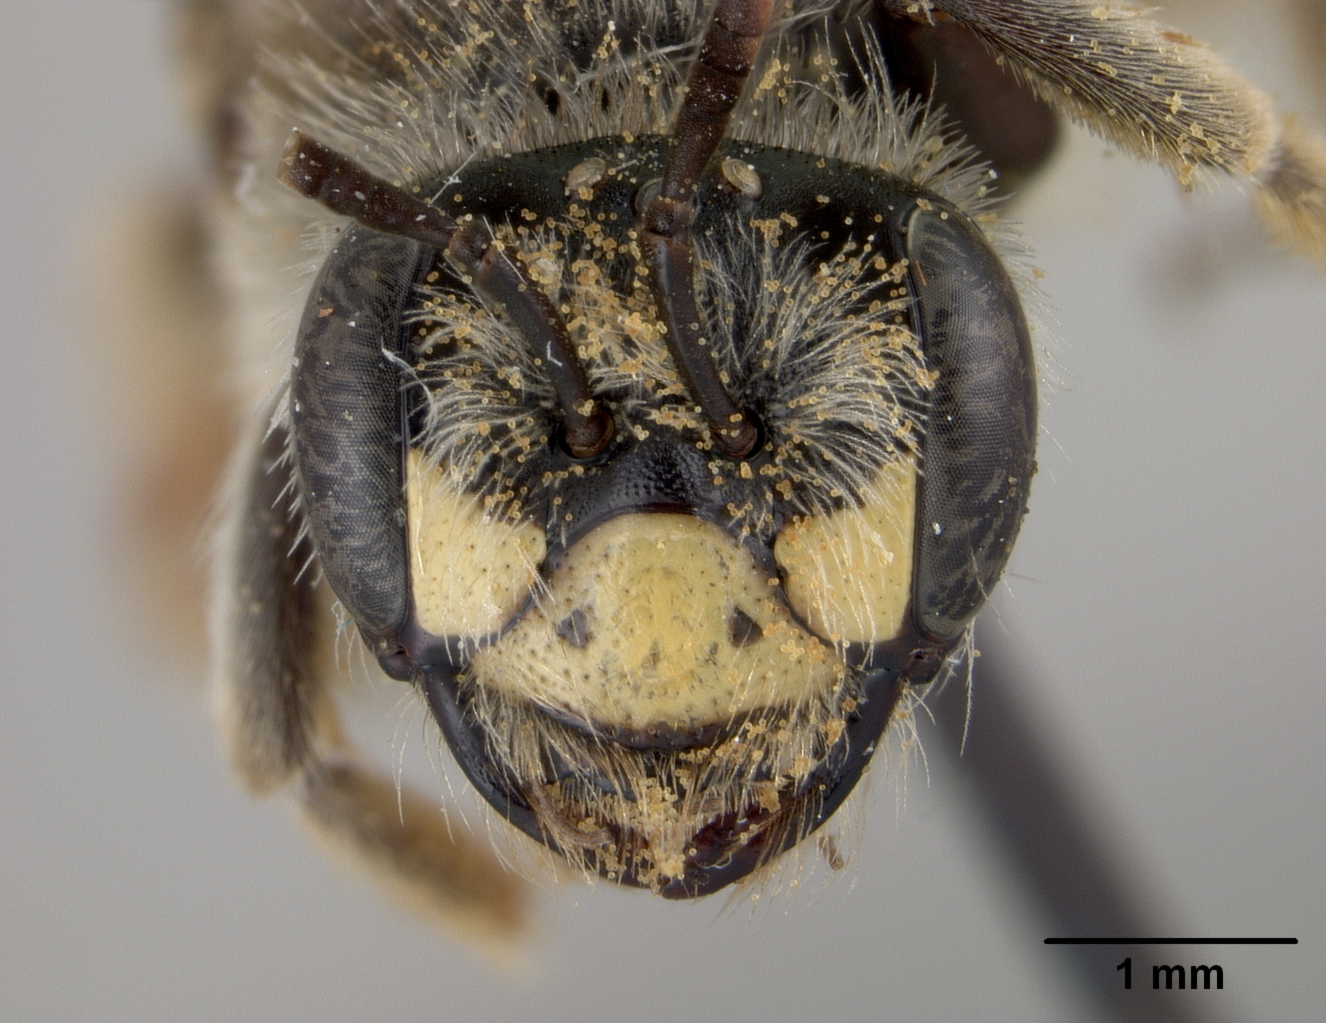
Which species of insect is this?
Andrena sculleni
